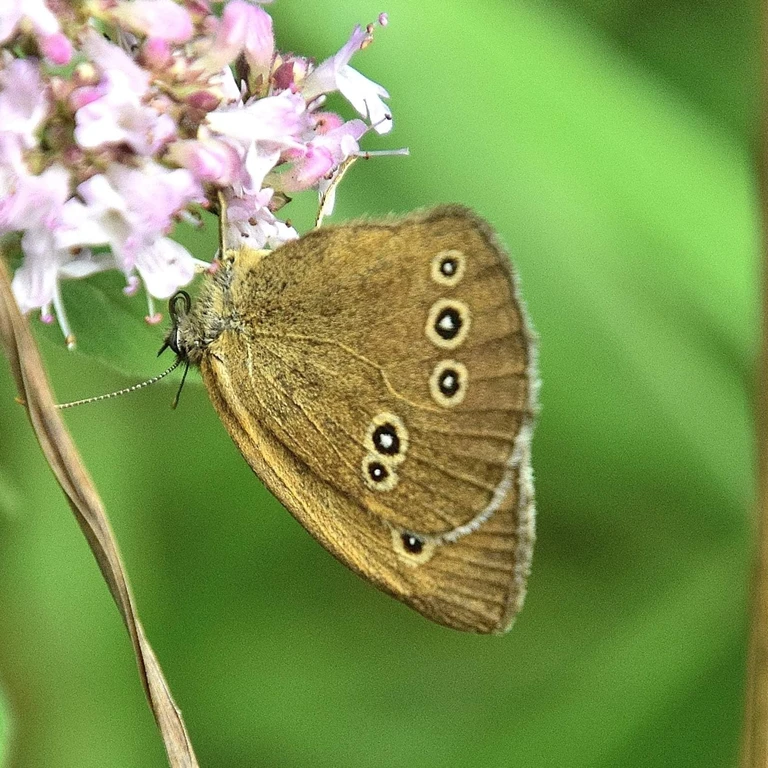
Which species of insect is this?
Aphantopus hyperantus
